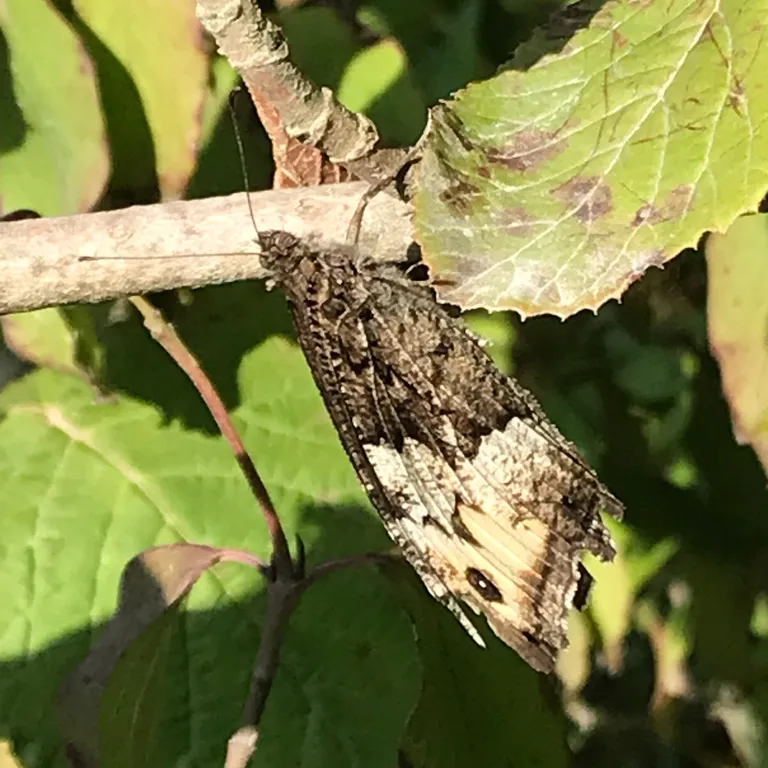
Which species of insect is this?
Hipparchia fagi
